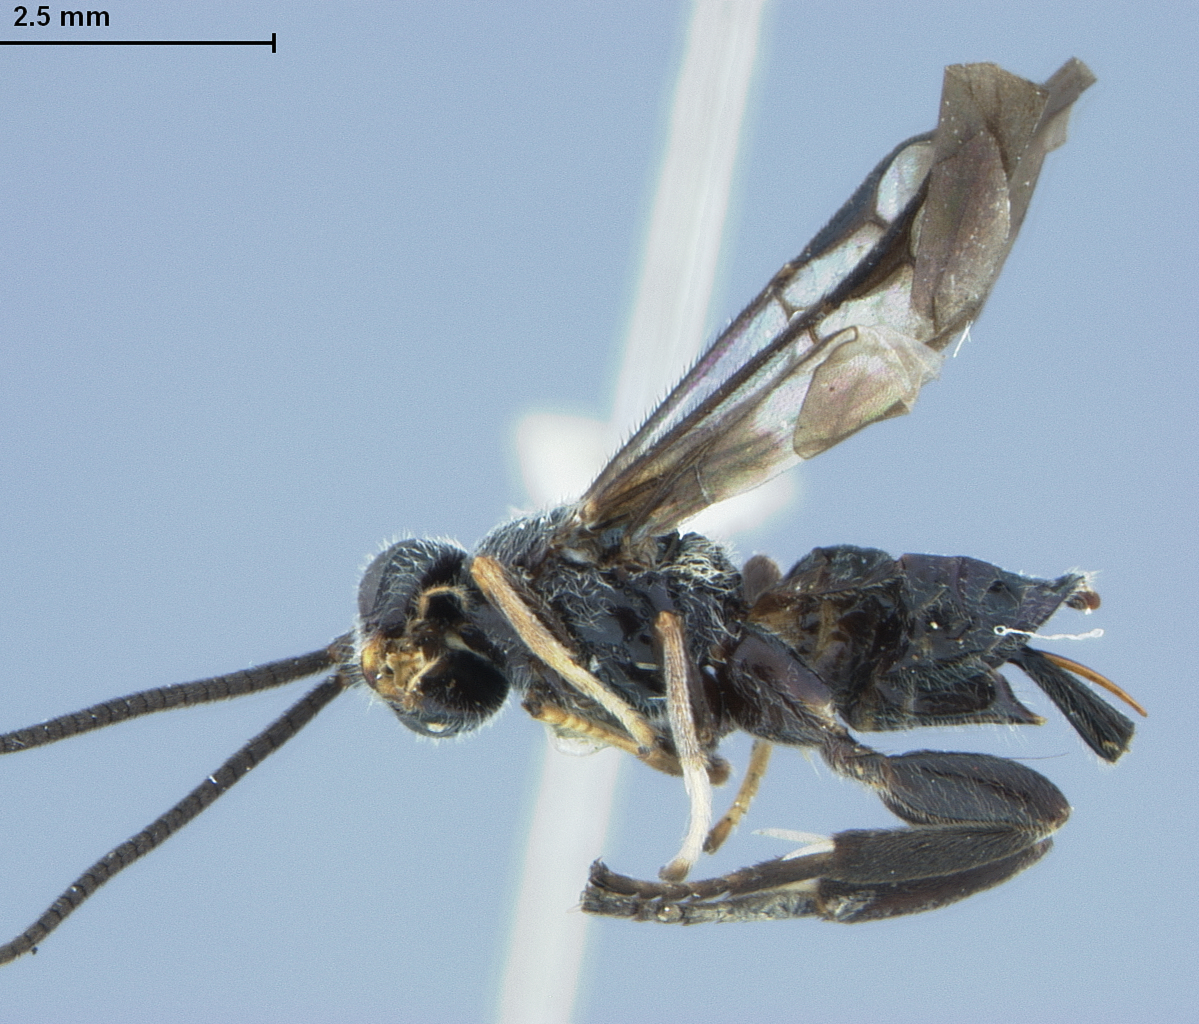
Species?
Cardiochiles philippensis
